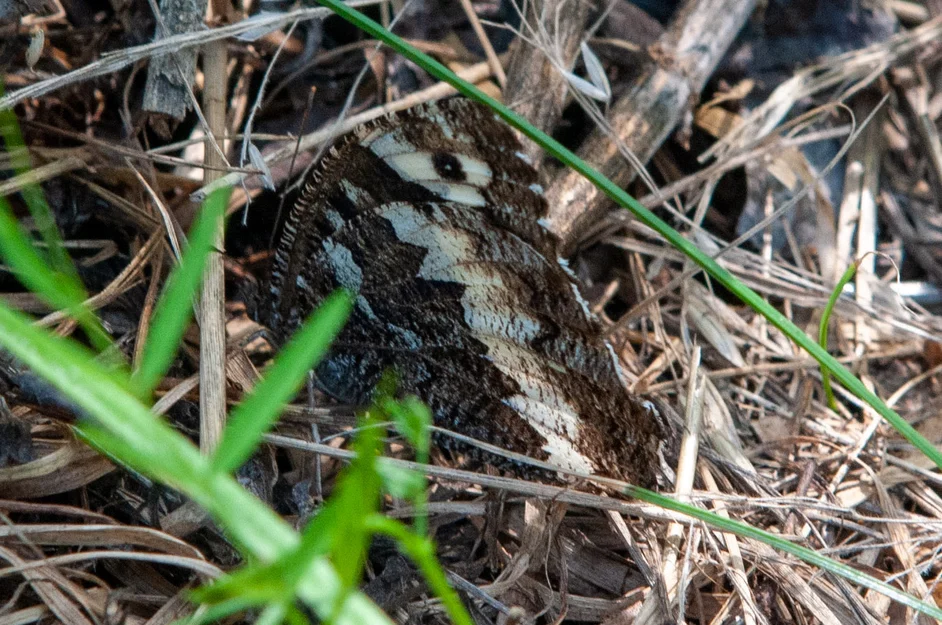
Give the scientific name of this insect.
Brintesia circe
